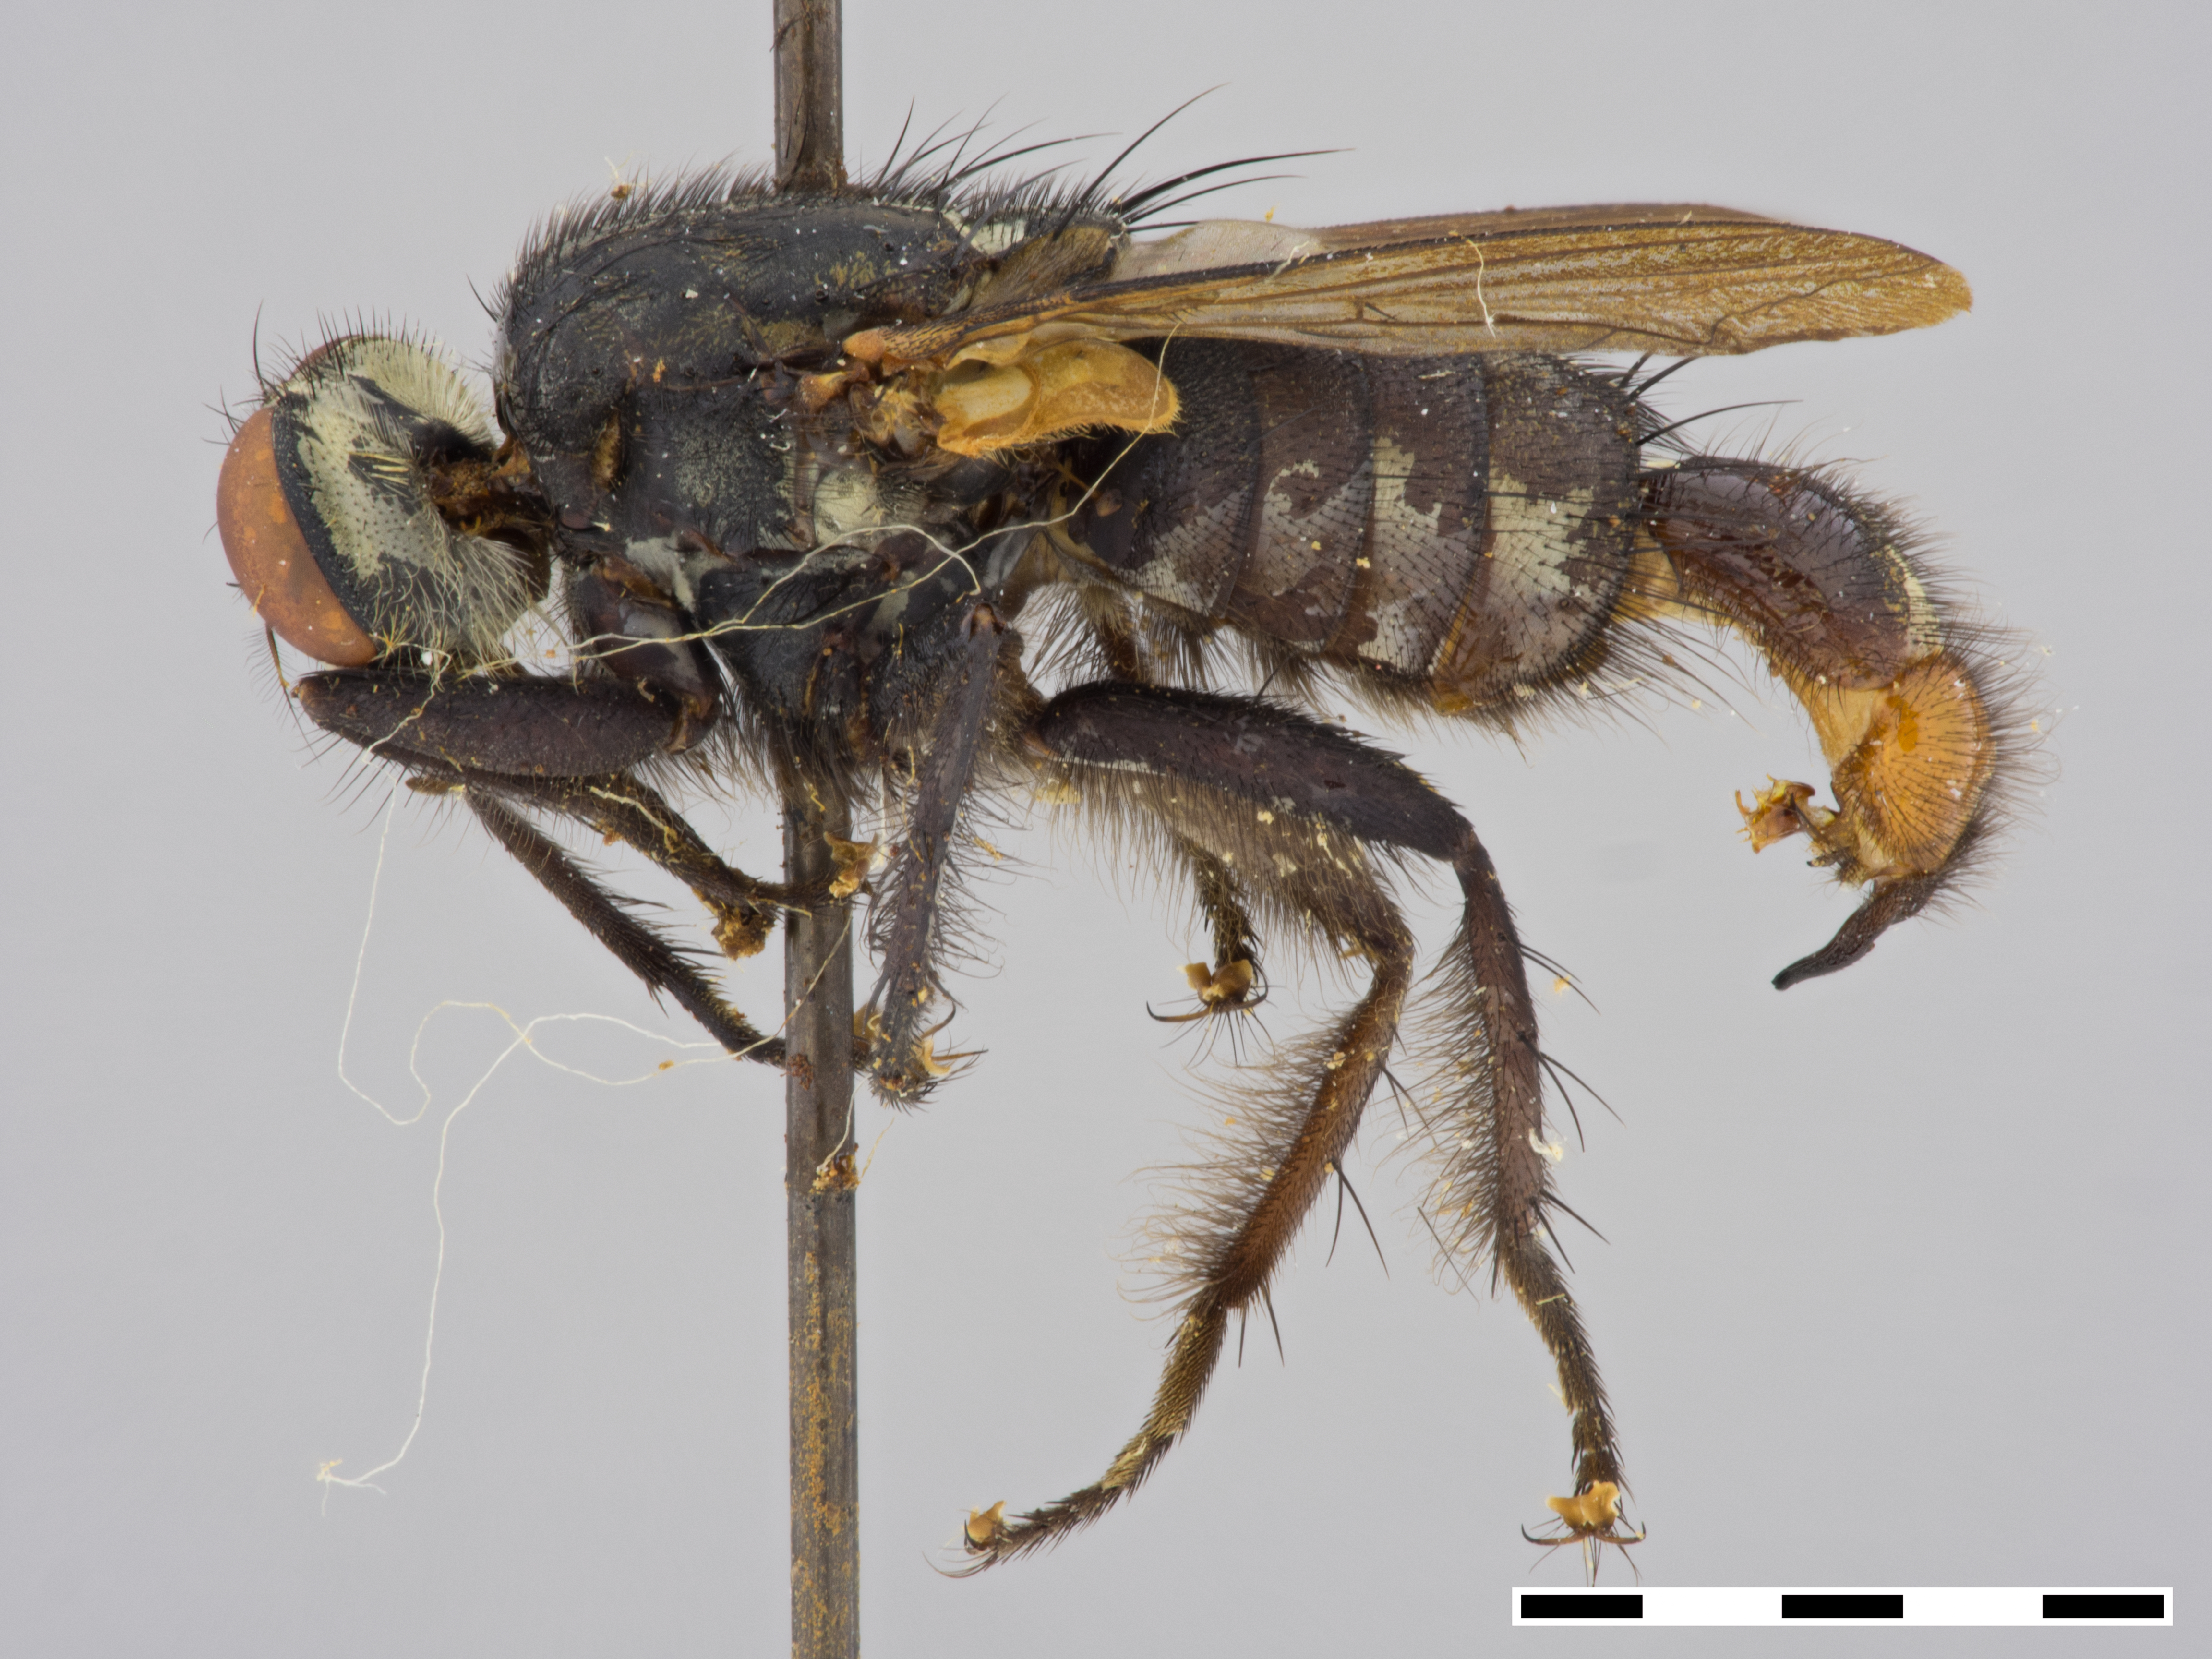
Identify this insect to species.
Peckia villegasi (also Paraphrissopoda villegasi)
